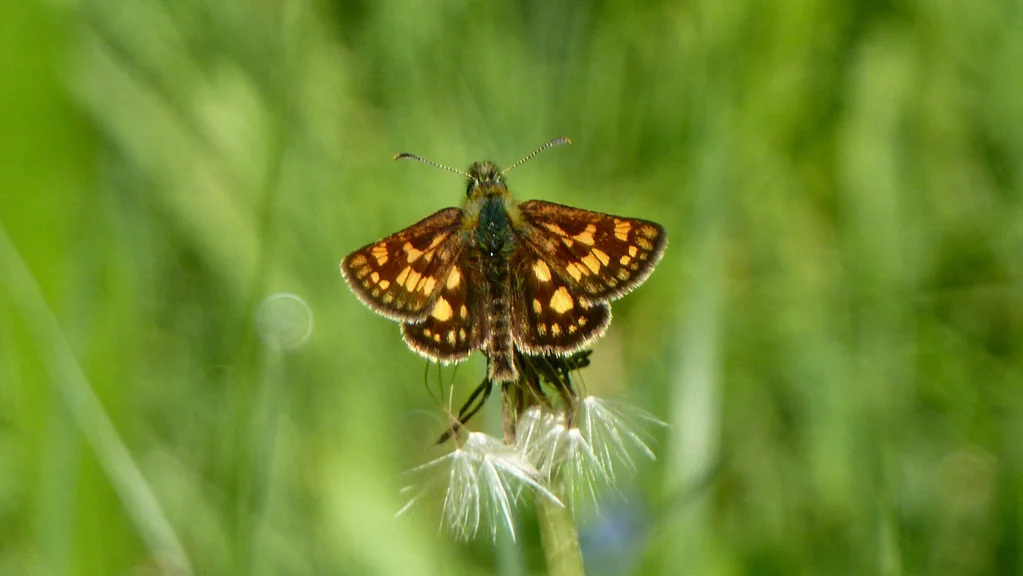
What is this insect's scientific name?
Carterocephalus palaemon
